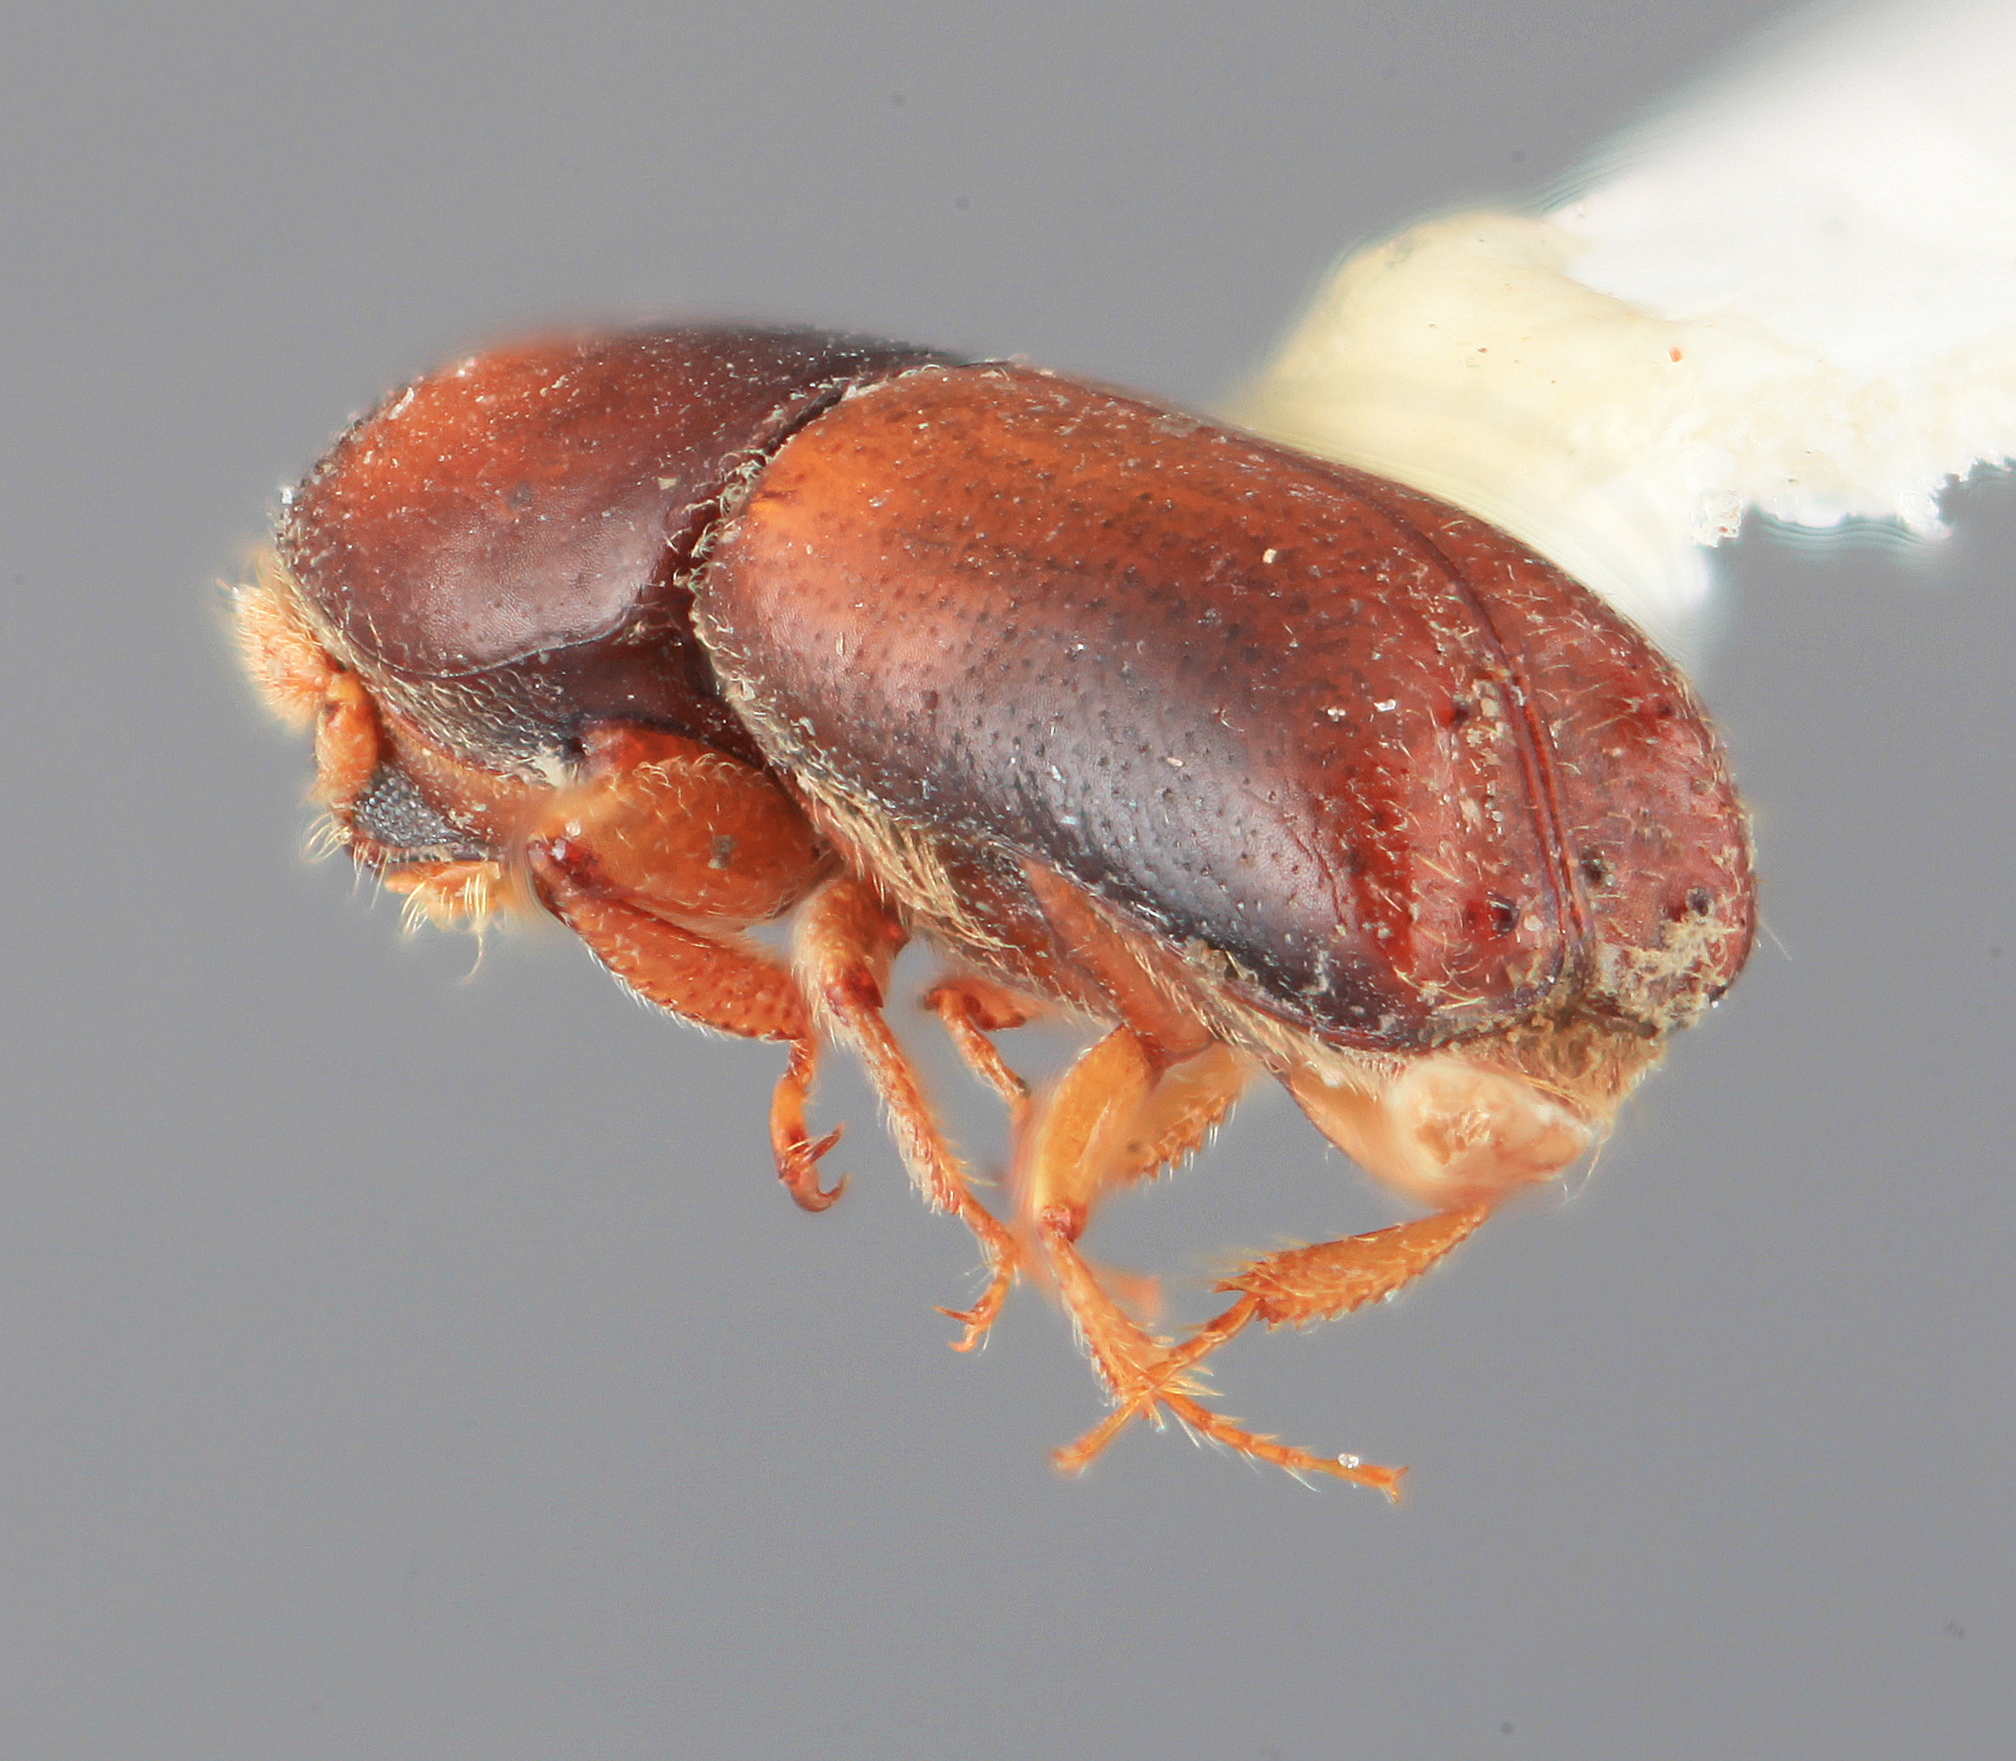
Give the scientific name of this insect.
Monarthrum fastigiorum
